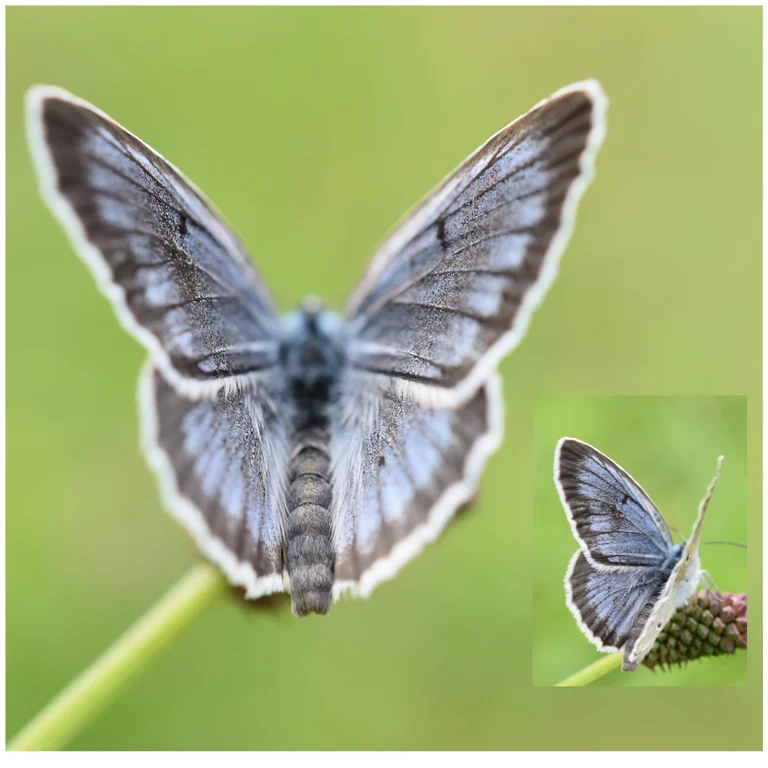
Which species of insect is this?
Phengaris teleius
